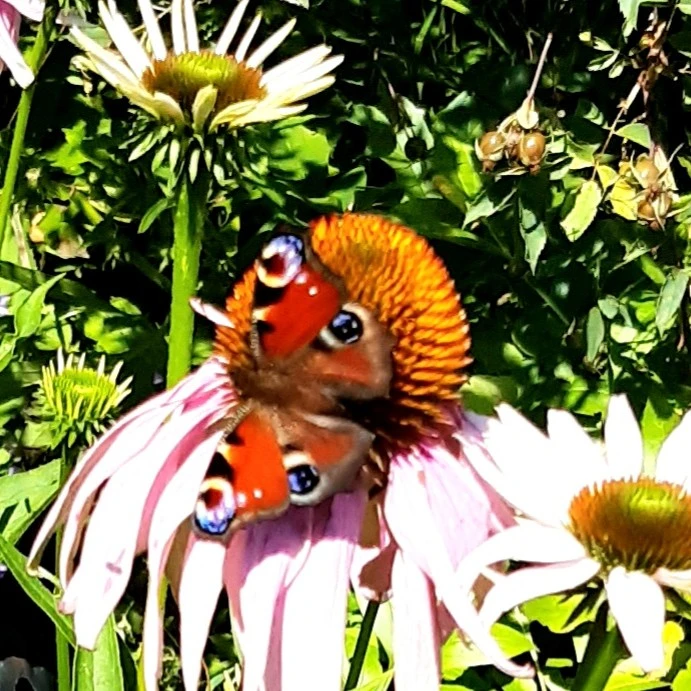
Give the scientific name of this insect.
Aglais io
